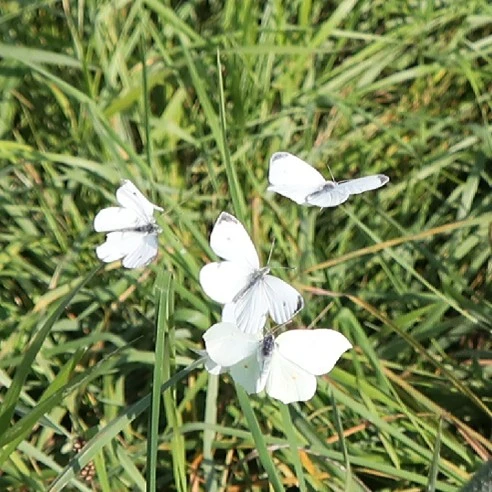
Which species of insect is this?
Pieris rapae
